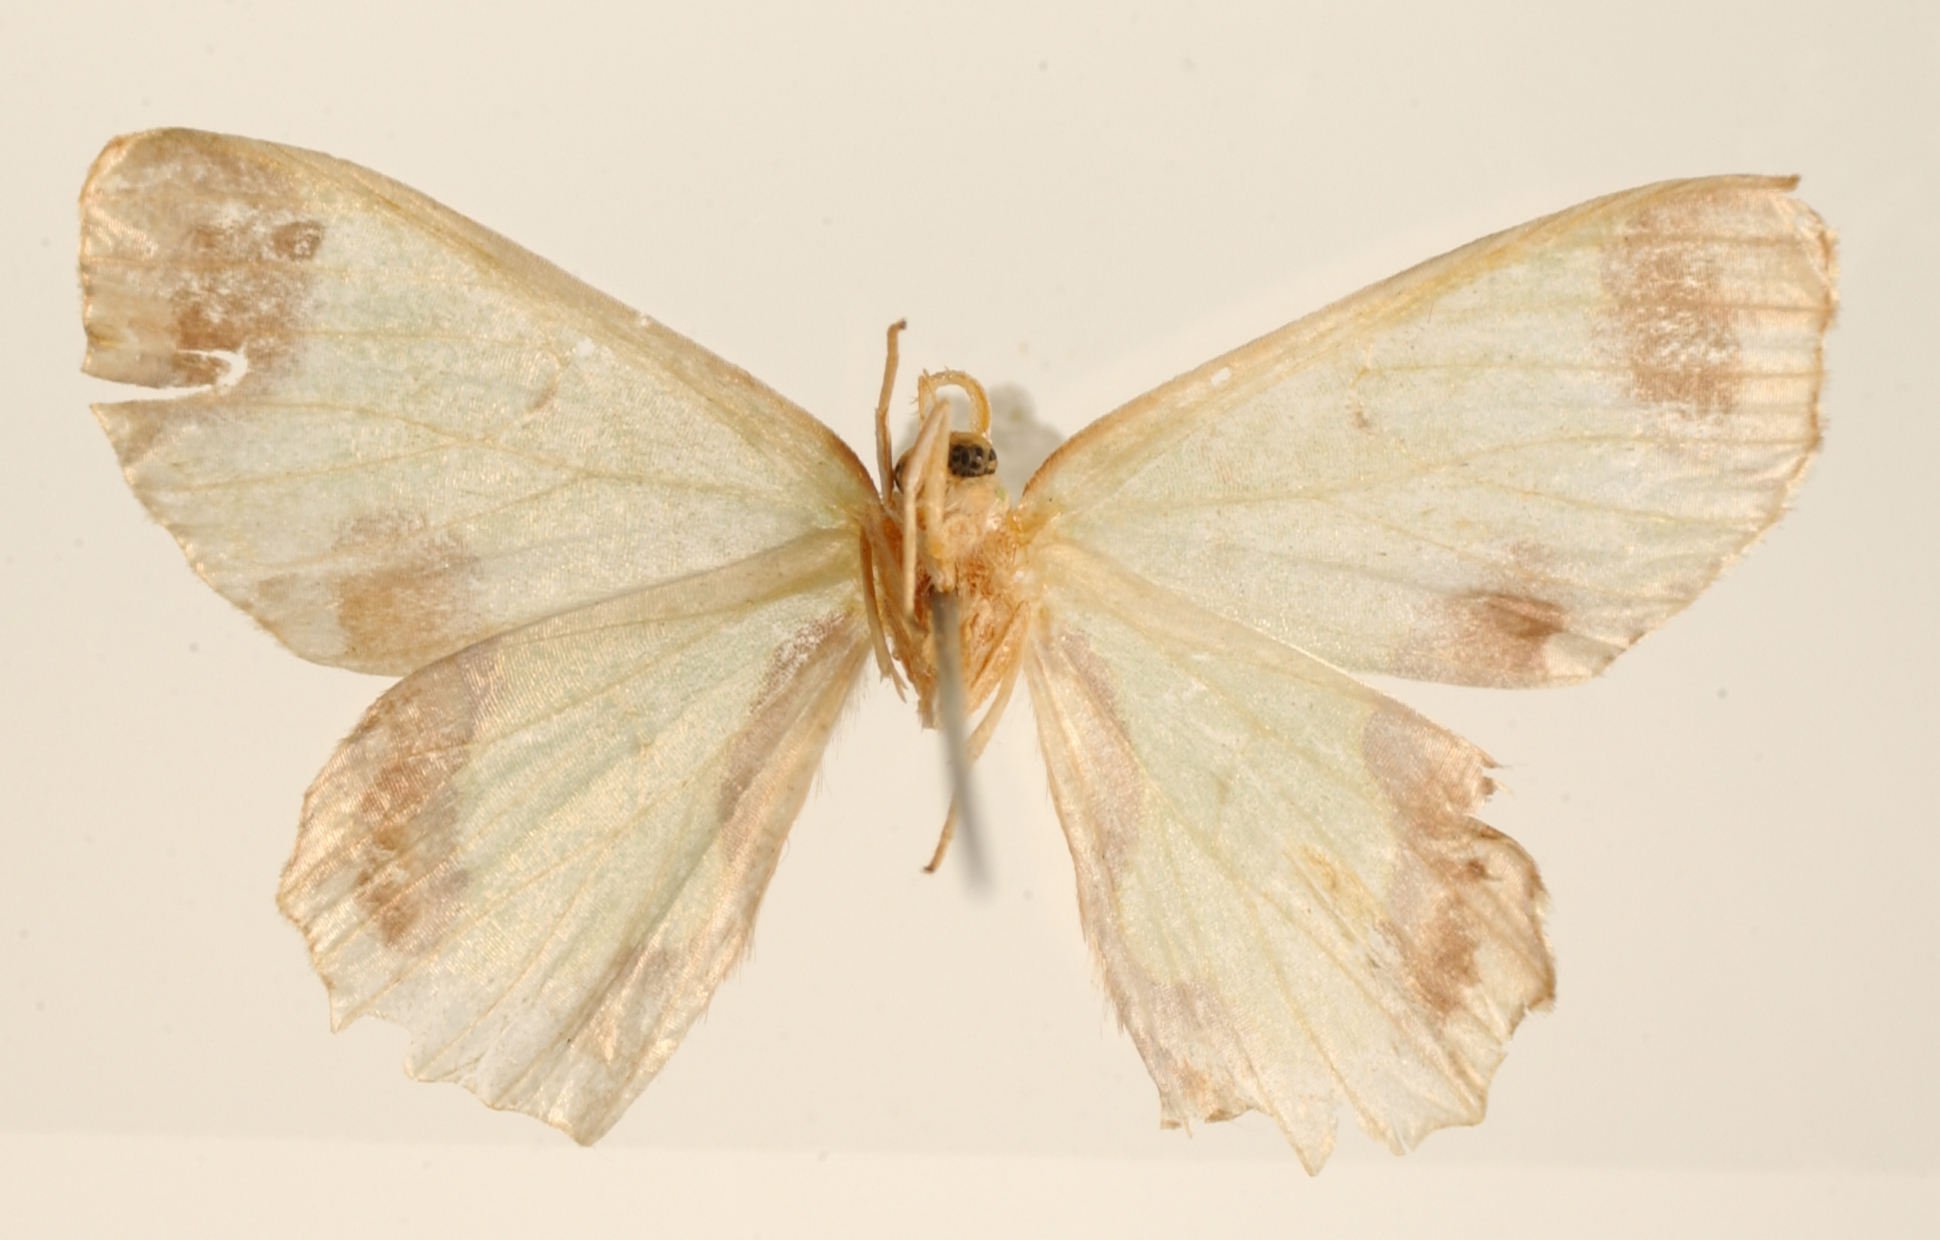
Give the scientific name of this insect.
Drucia quinquemaculata
